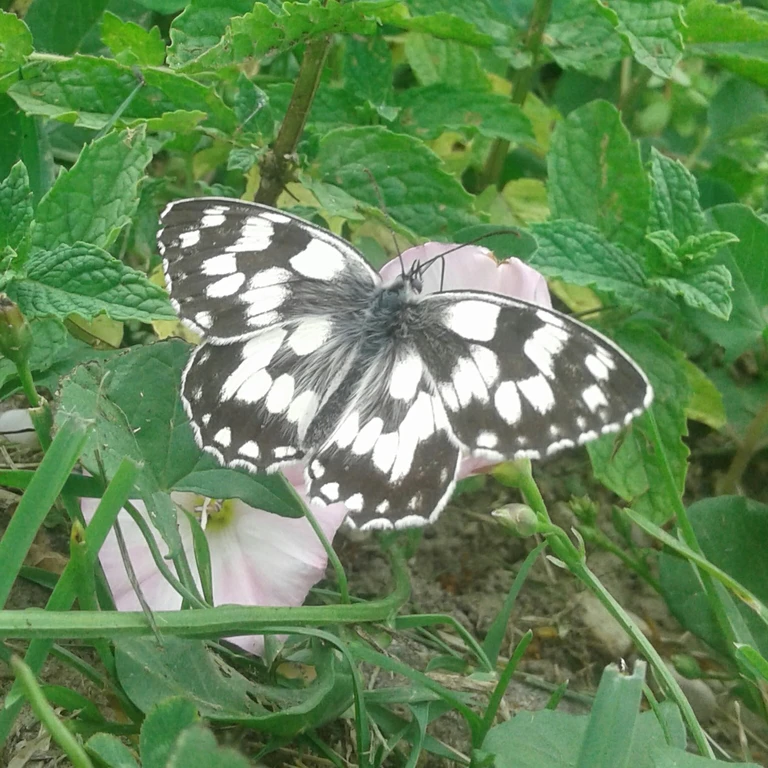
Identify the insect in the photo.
Melanargia galathea
